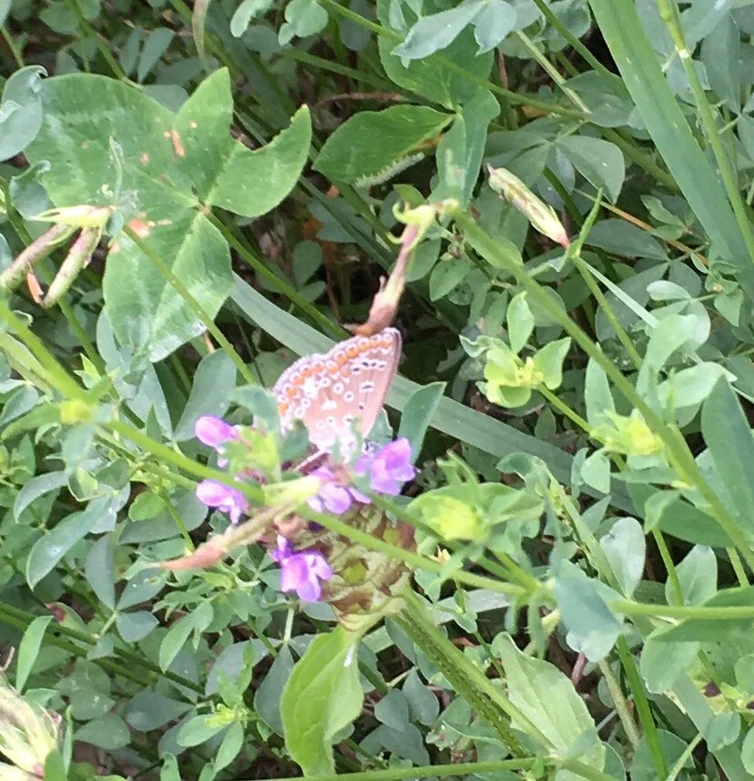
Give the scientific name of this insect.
Polyommatus icarus
